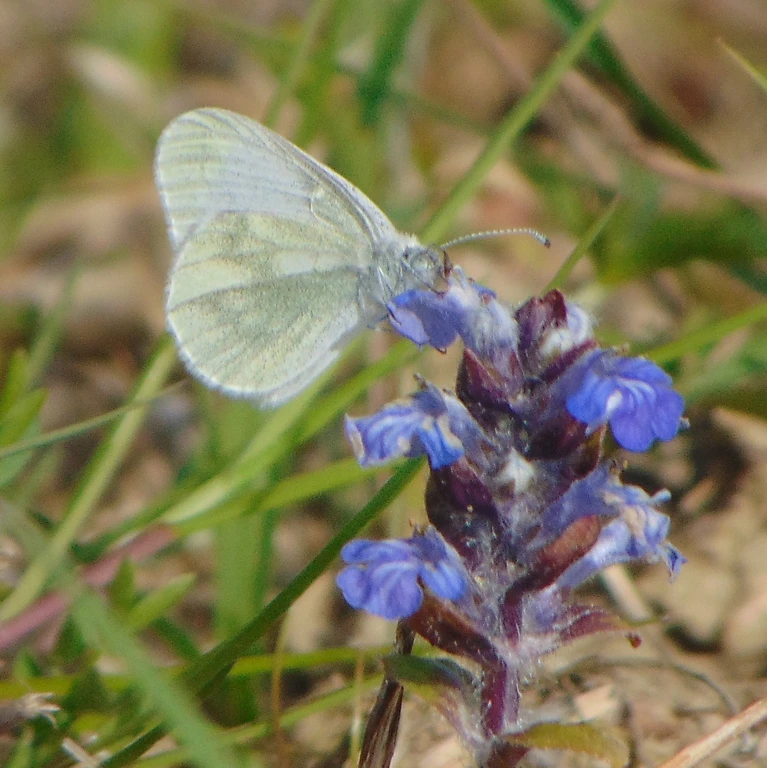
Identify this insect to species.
Leptidea sinapis/juvernica
